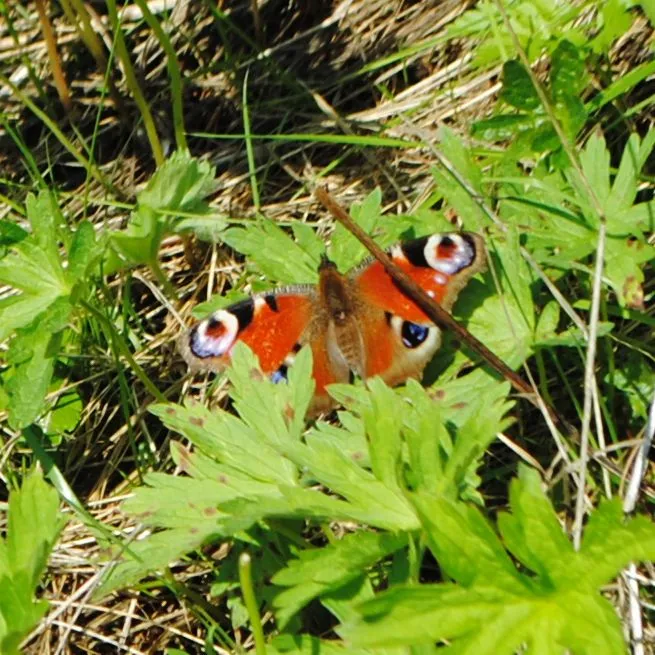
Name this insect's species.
Aglais io
